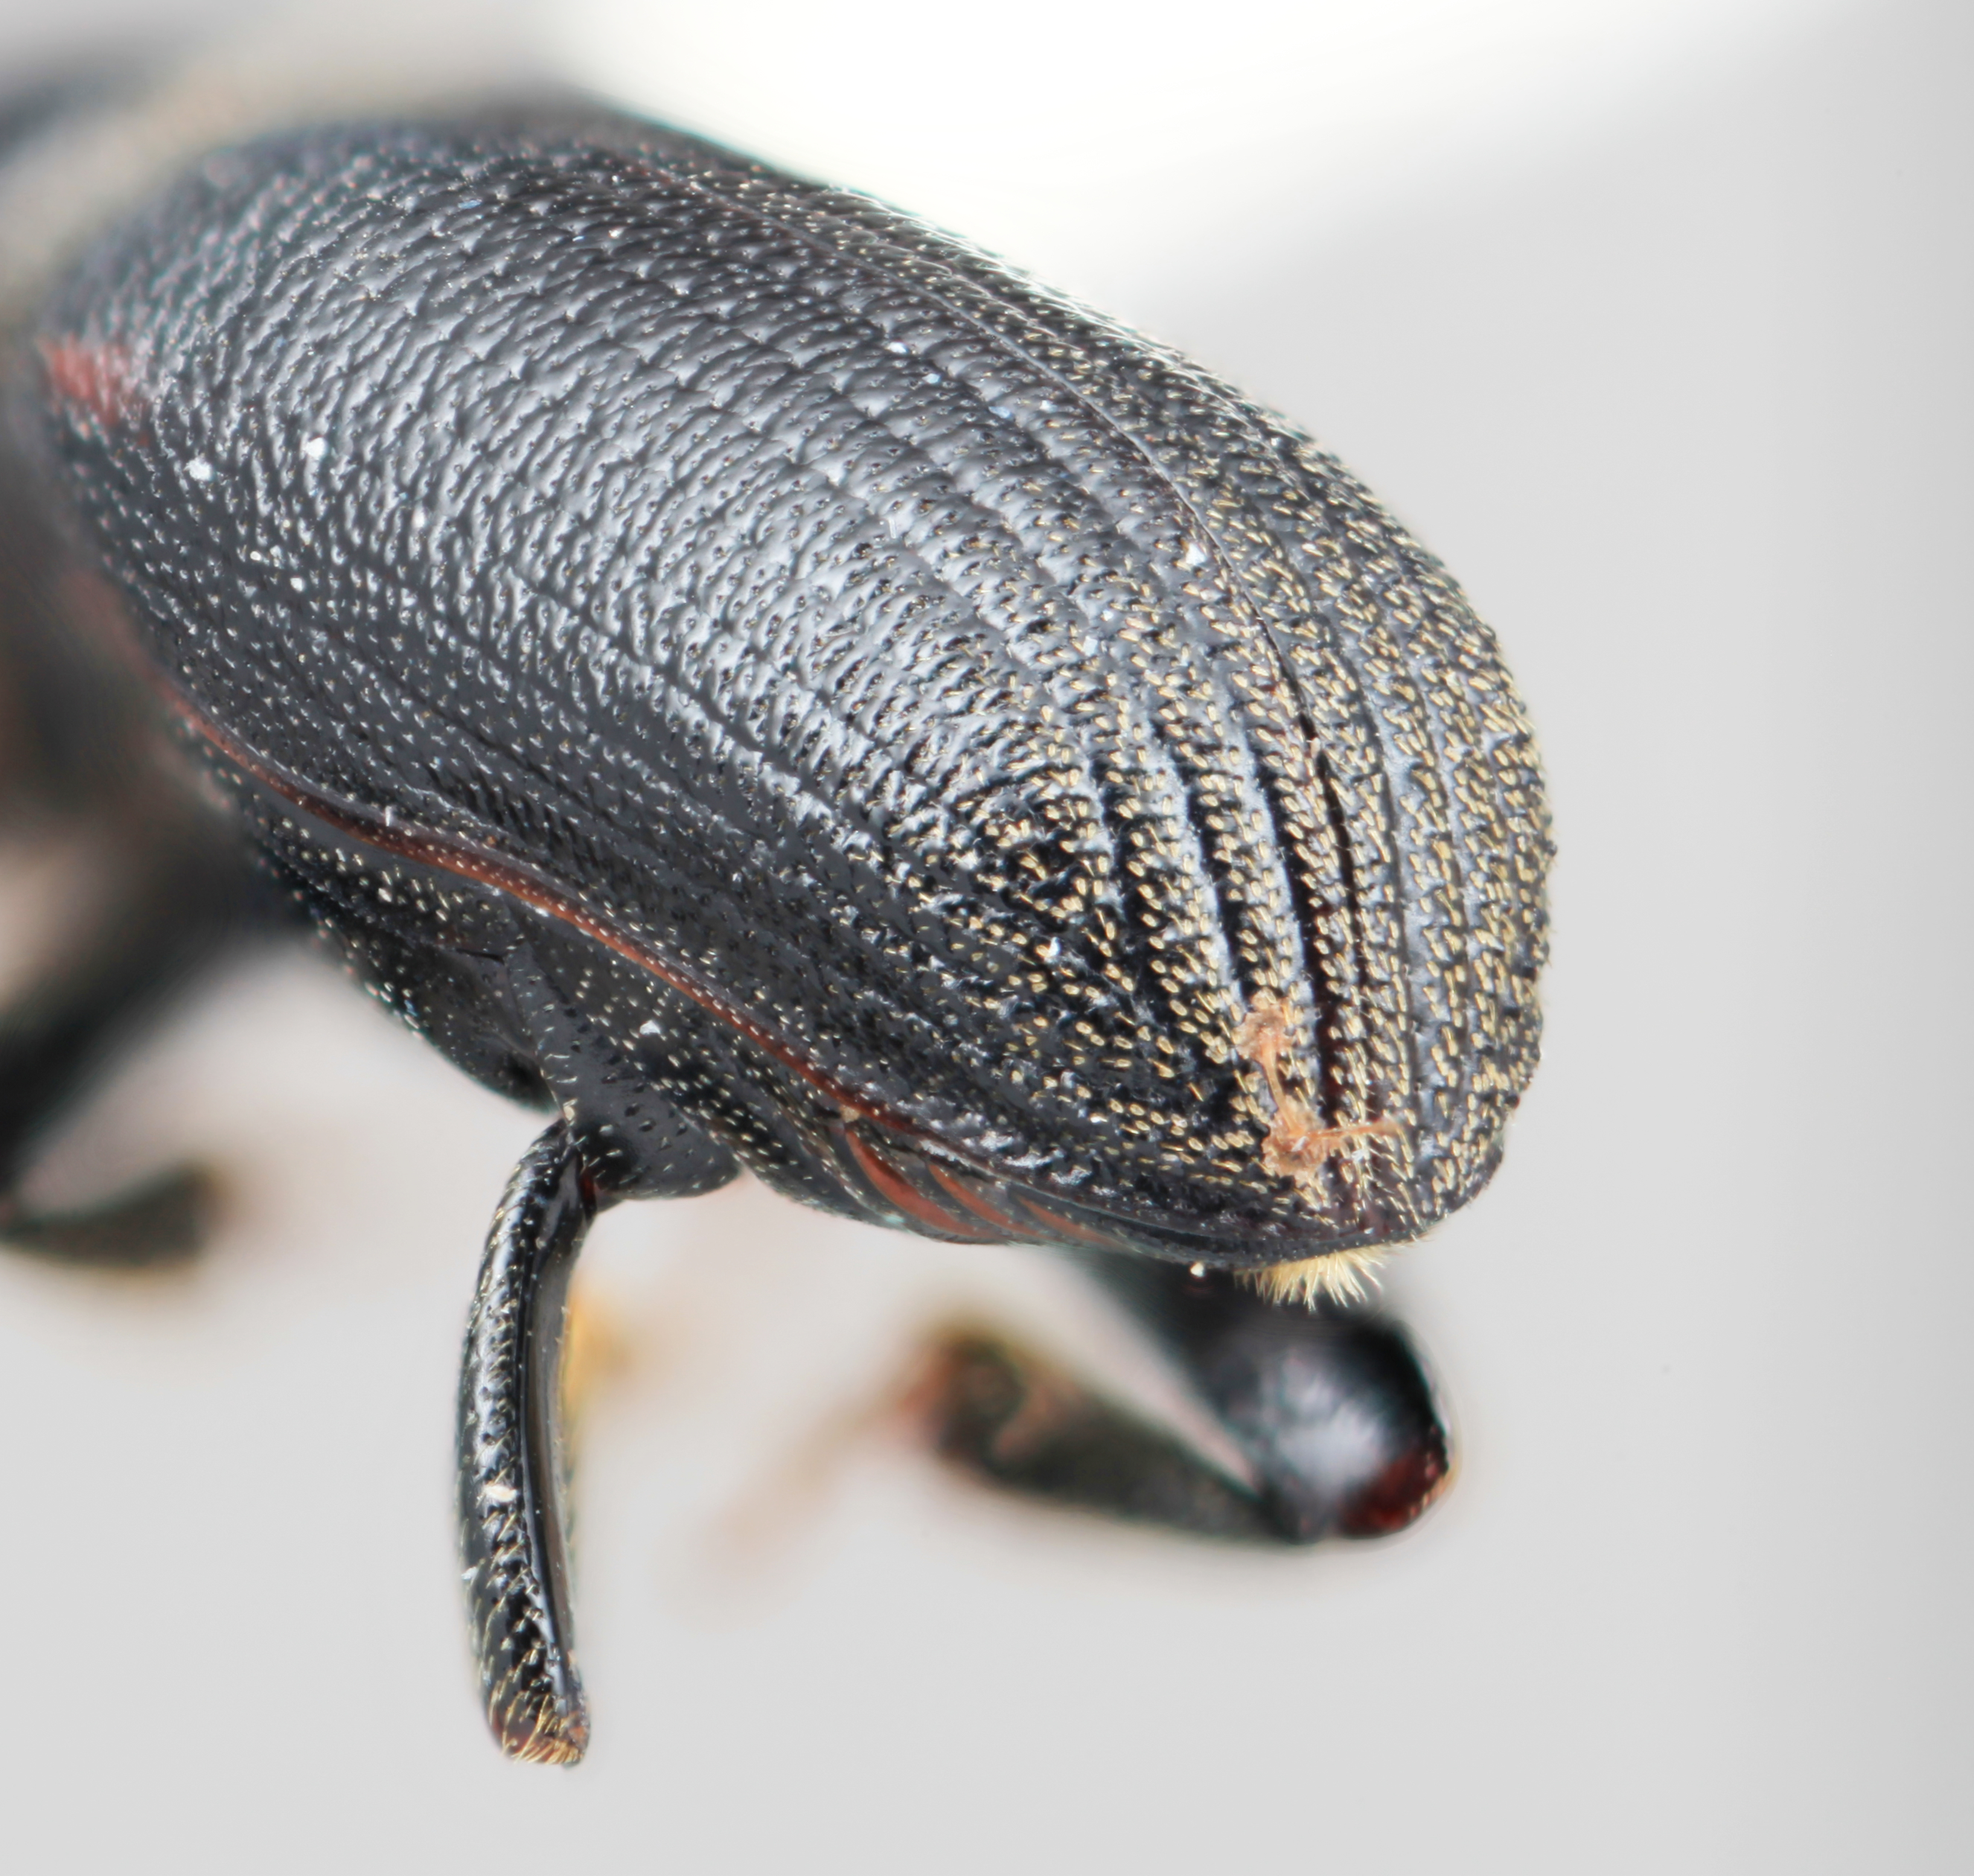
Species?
Hylastes niger
